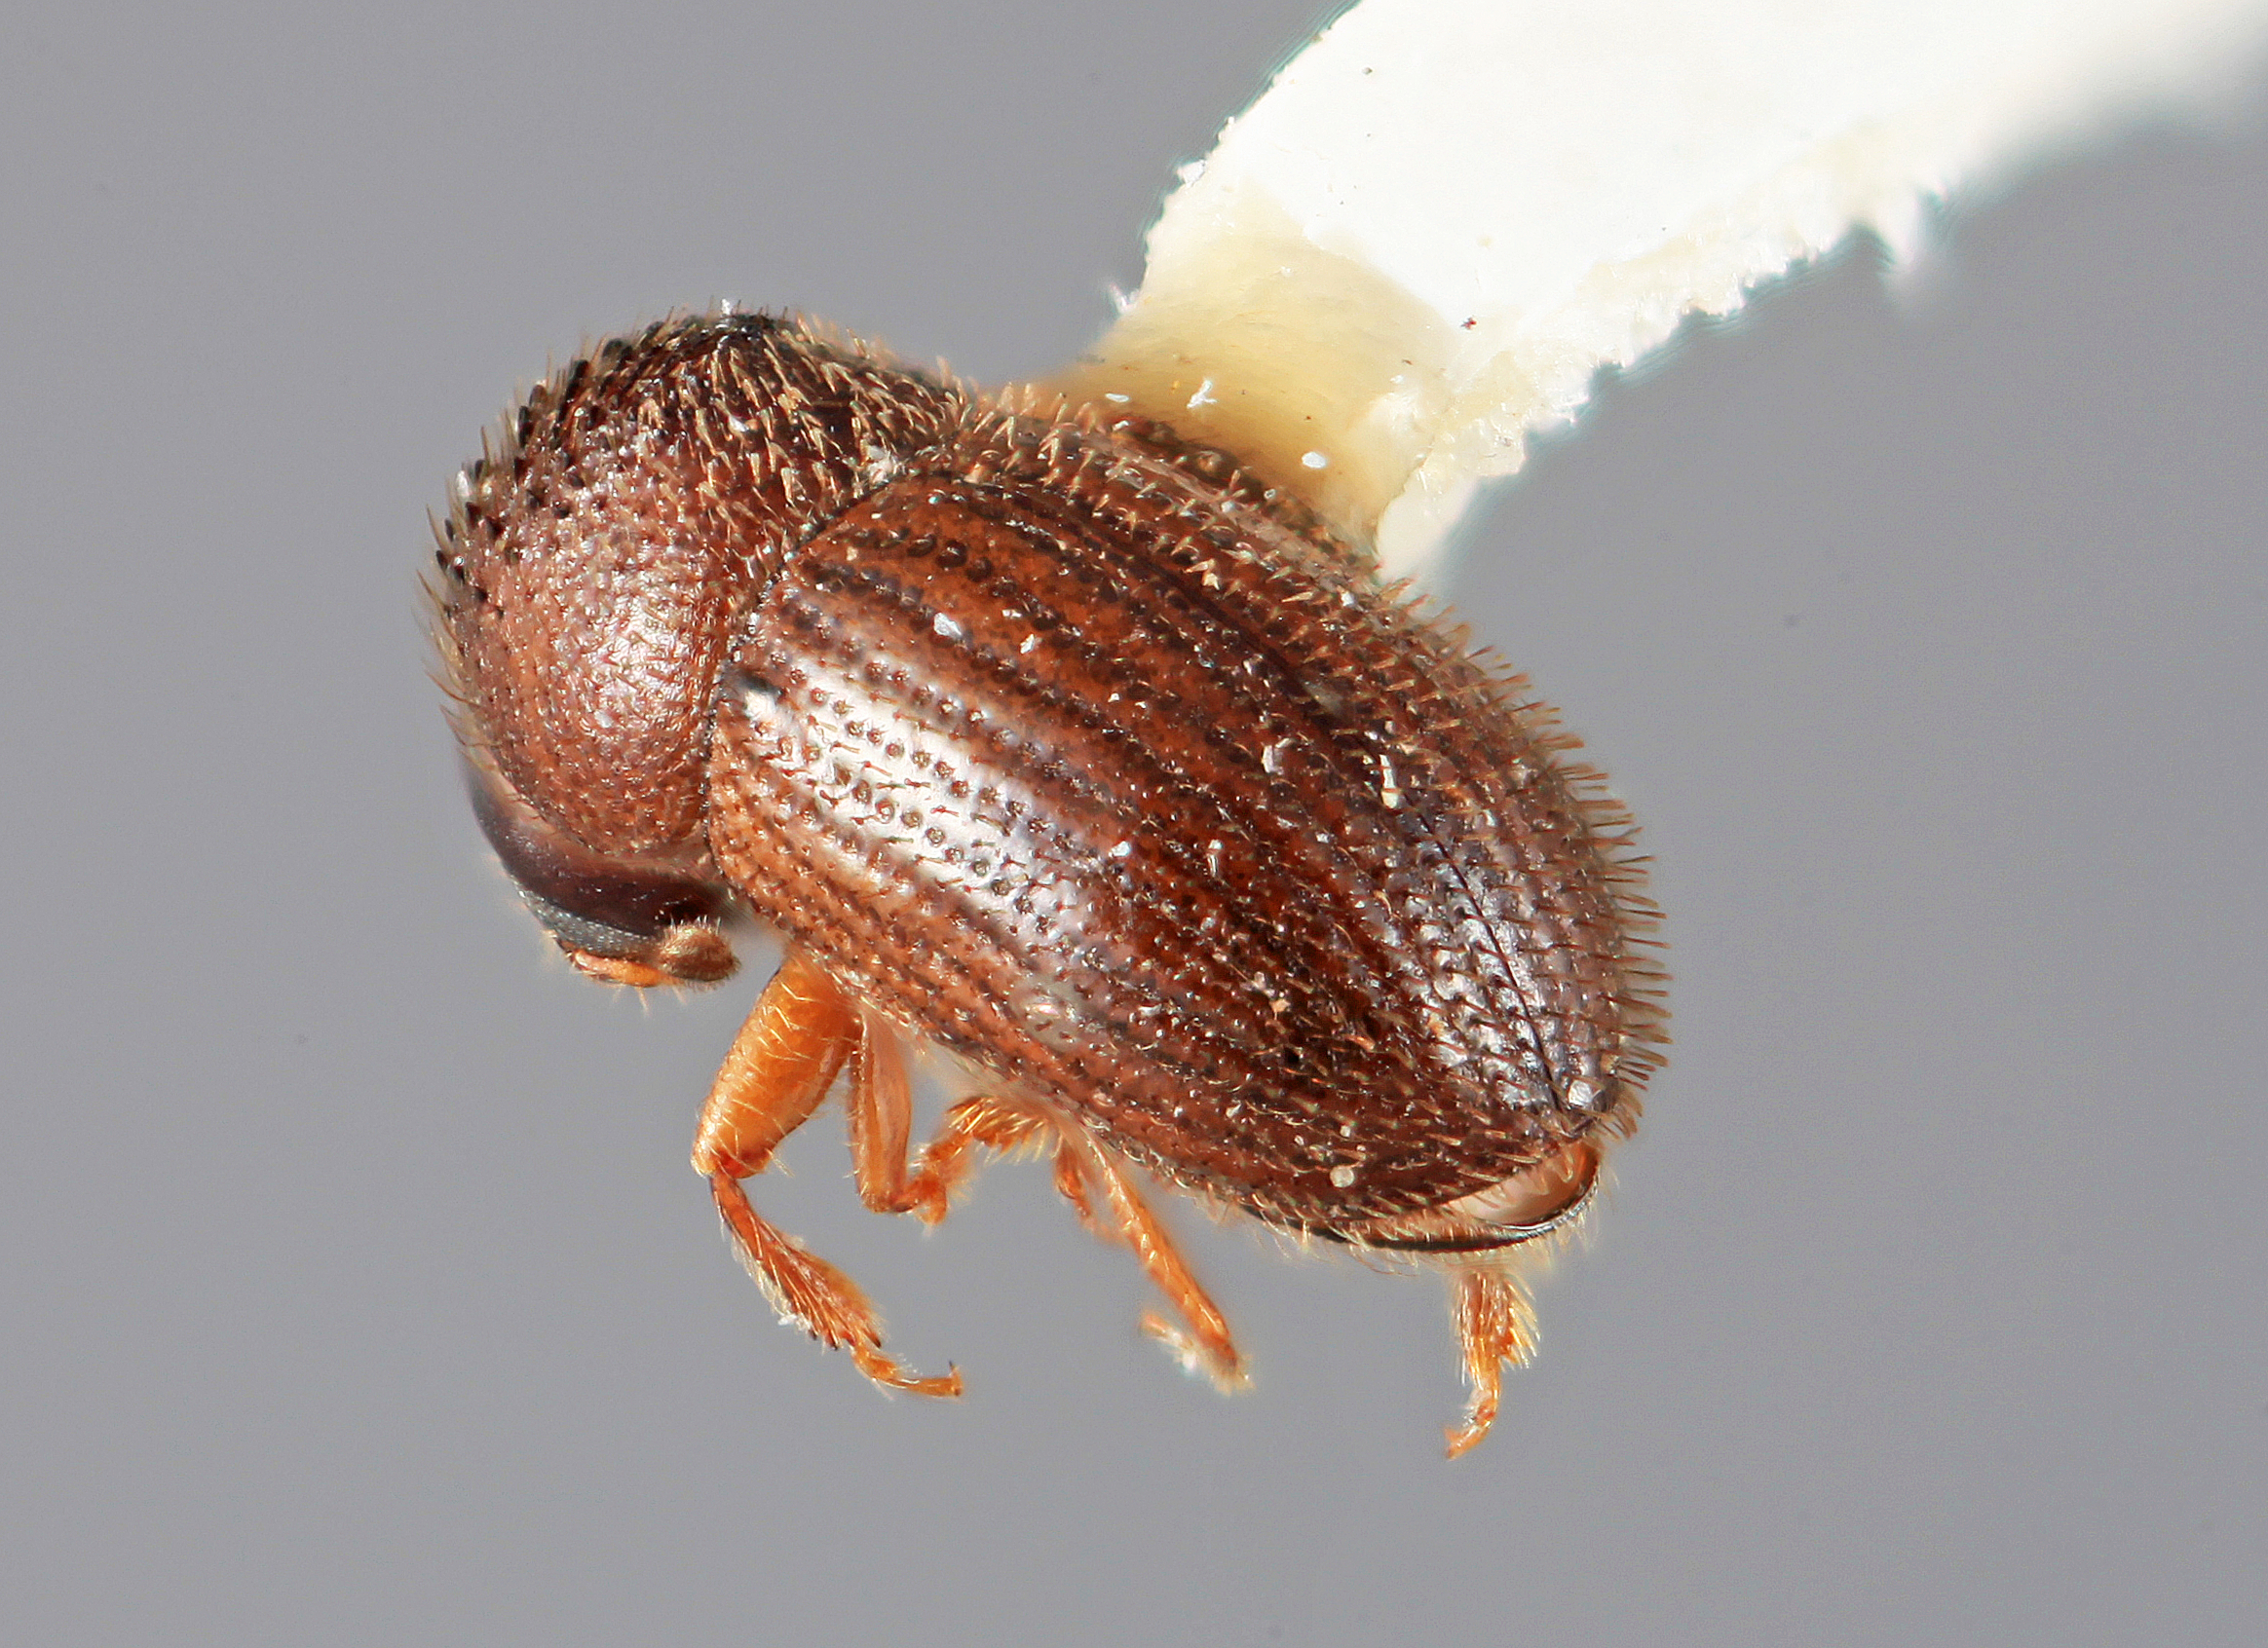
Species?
Hypothenemus trivialis
